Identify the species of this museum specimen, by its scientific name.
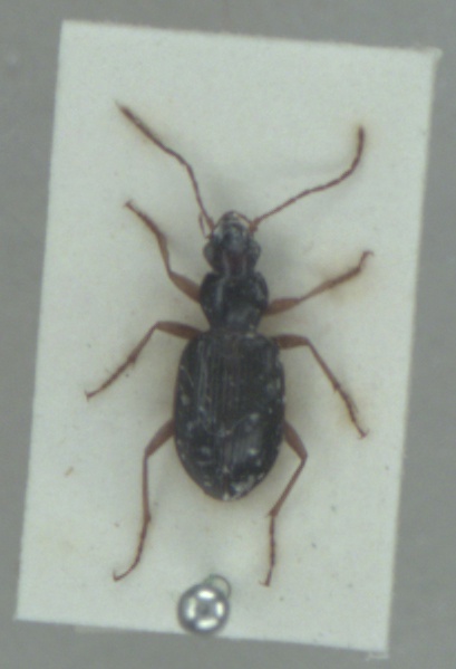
Paranchus albipes
